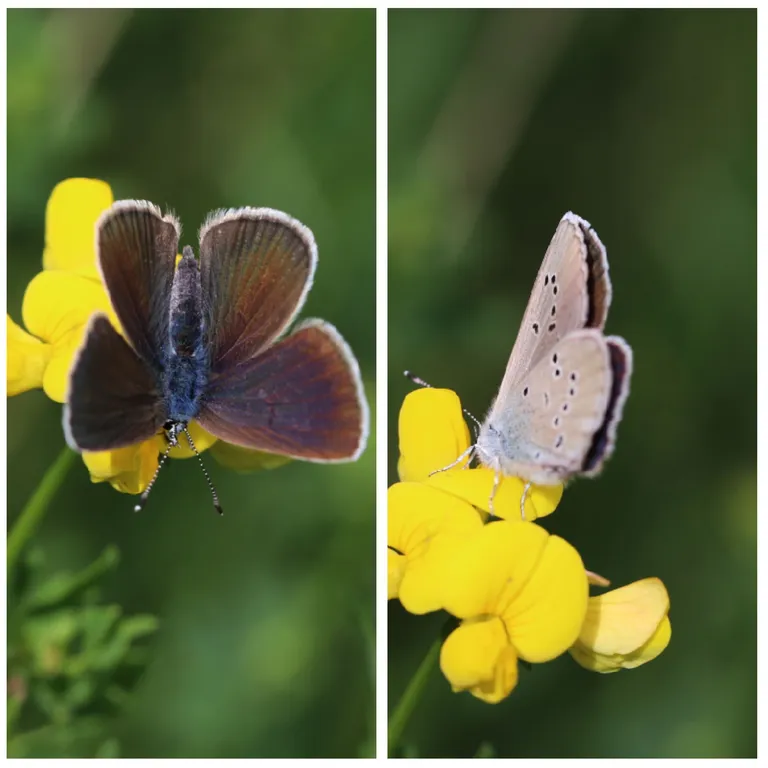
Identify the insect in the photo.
Cyaniris semiargus
